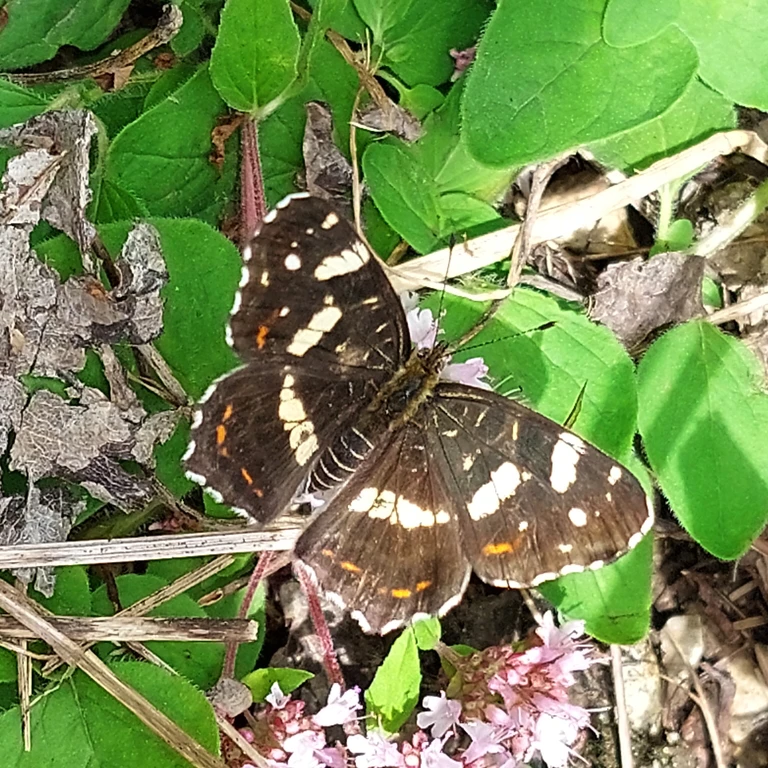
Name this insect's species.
Araschnia levana
